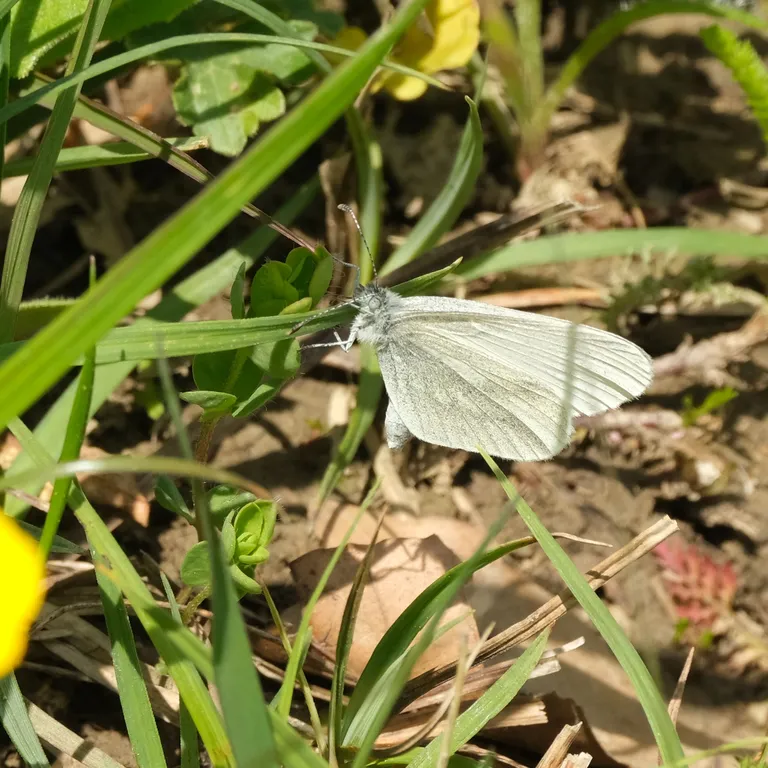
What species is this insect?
Leptidea sinapis/juvernica
